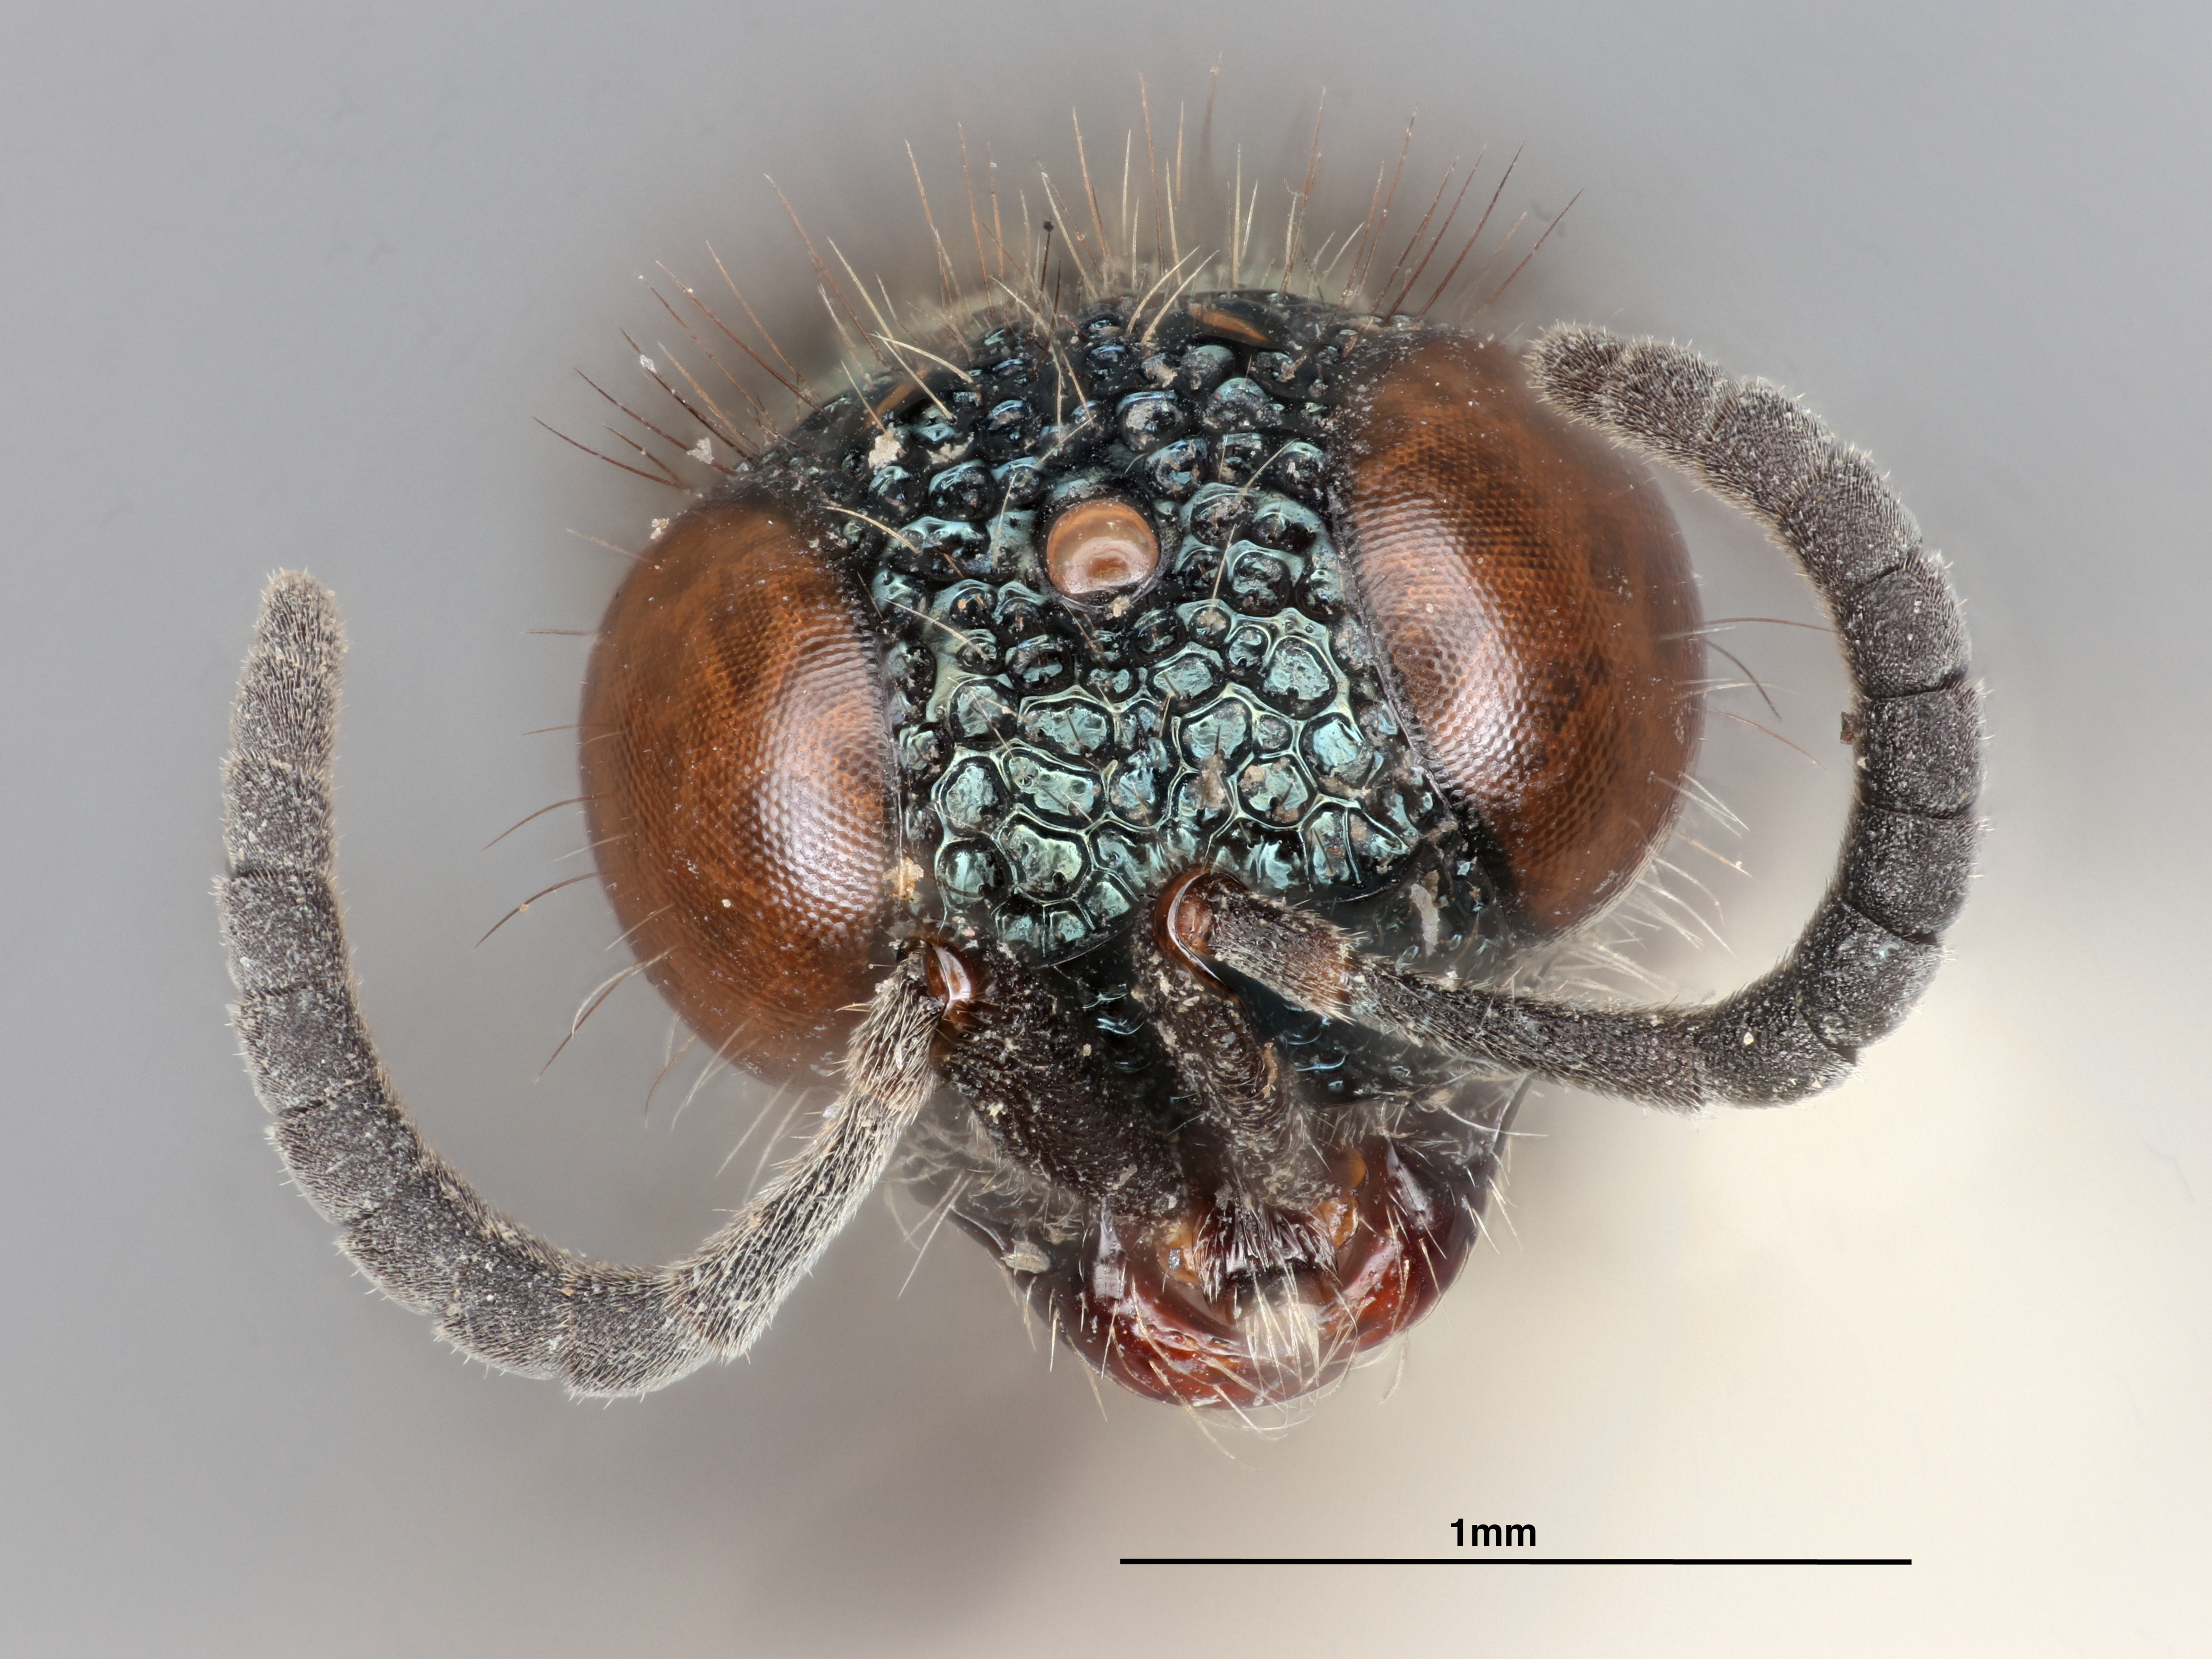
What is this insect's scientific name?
Sparasion travancoricus
